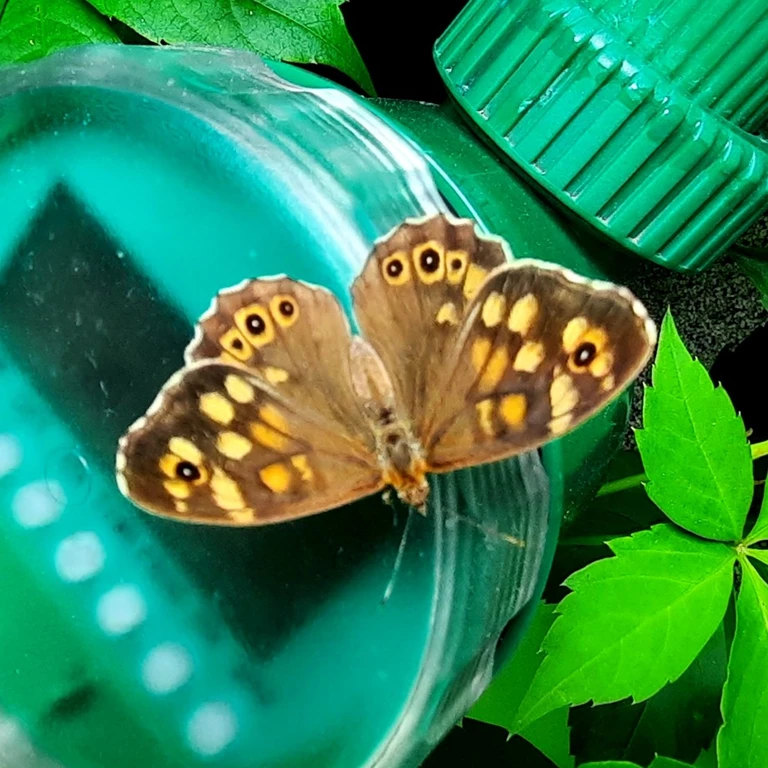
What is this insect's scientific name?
Pararge aegeria
